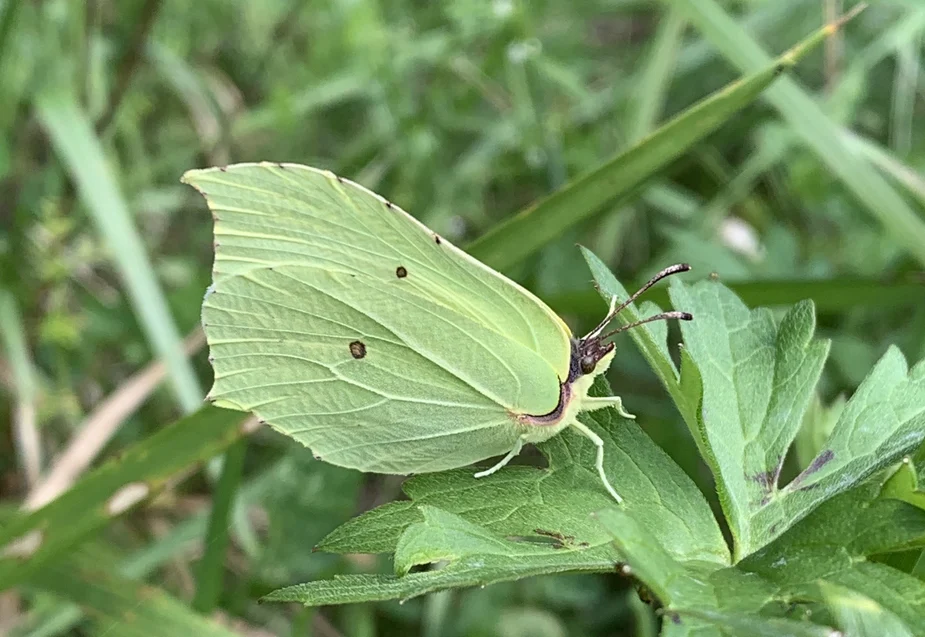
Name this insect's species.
Gonepteryx rhamni
